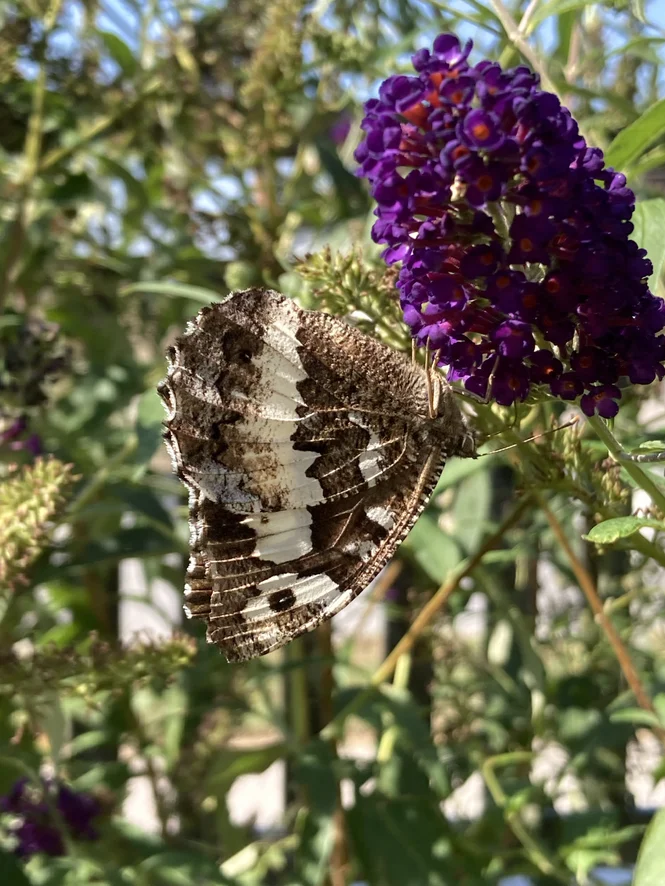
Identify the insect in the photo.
Brintesia circe
